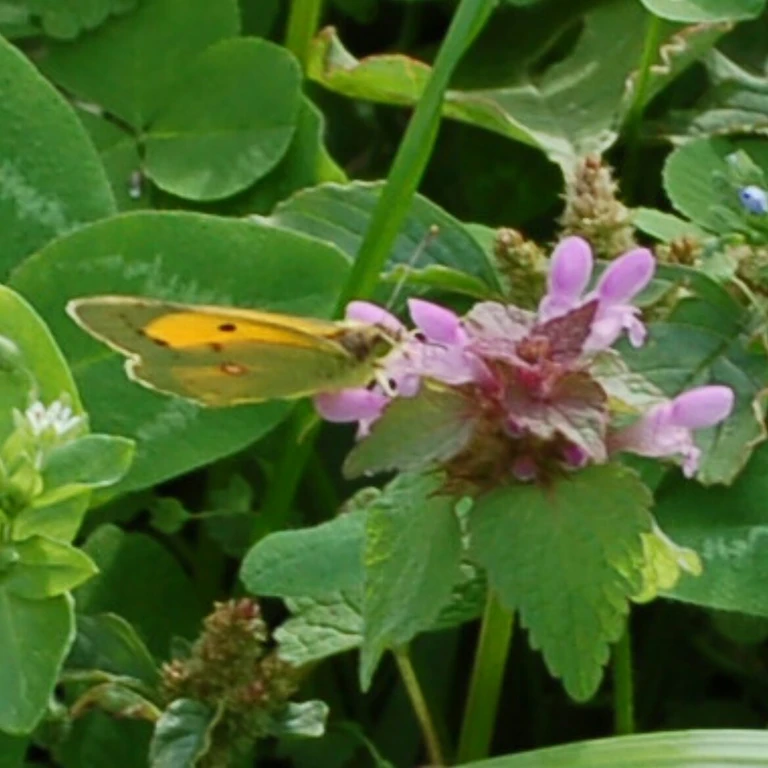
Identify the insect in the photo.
Colias croceus
